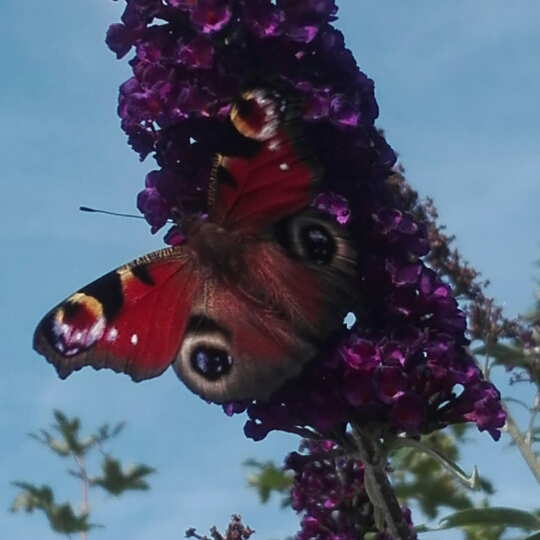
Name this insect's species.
Aglais io
